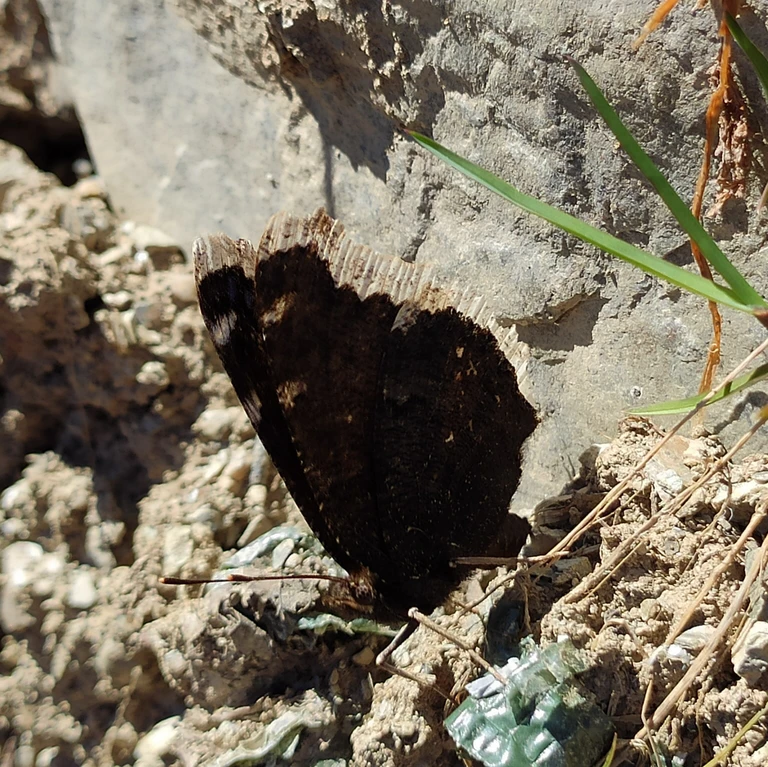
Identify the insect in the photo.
Nymphalis antiopa
